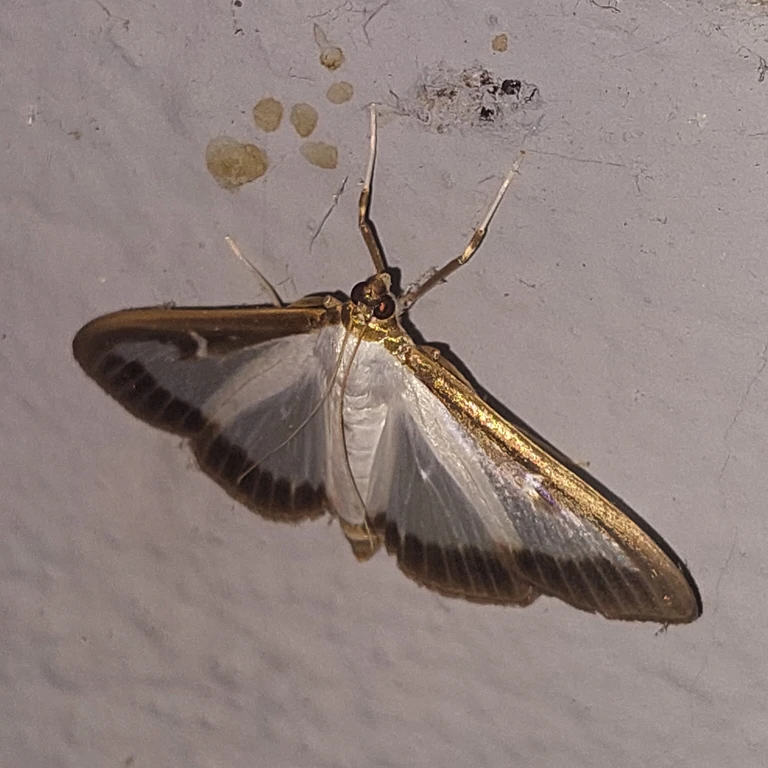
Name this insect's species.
Cydalima perspectalis
